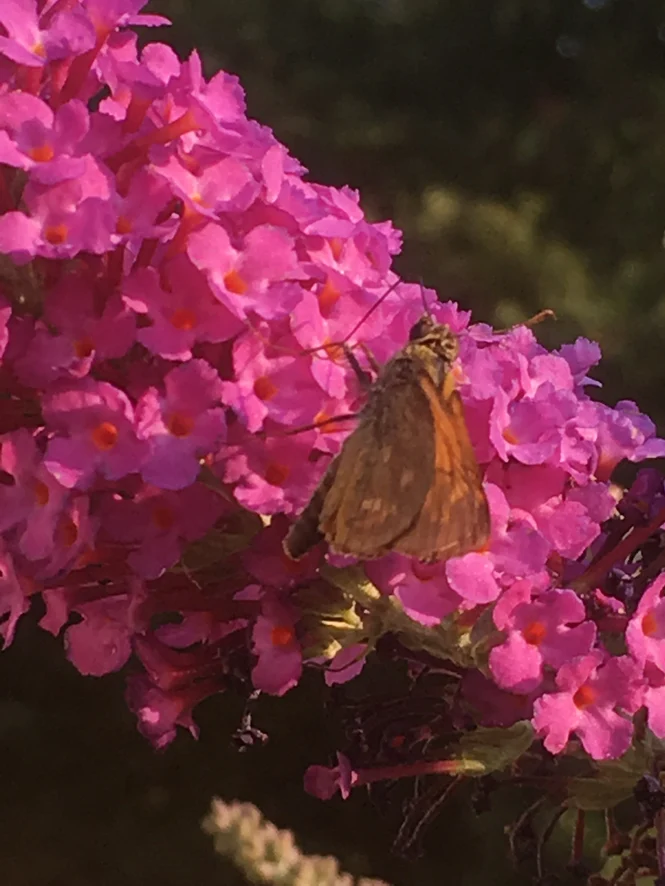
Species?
Ochlodes sylvanus (also Ochlodes venata)
